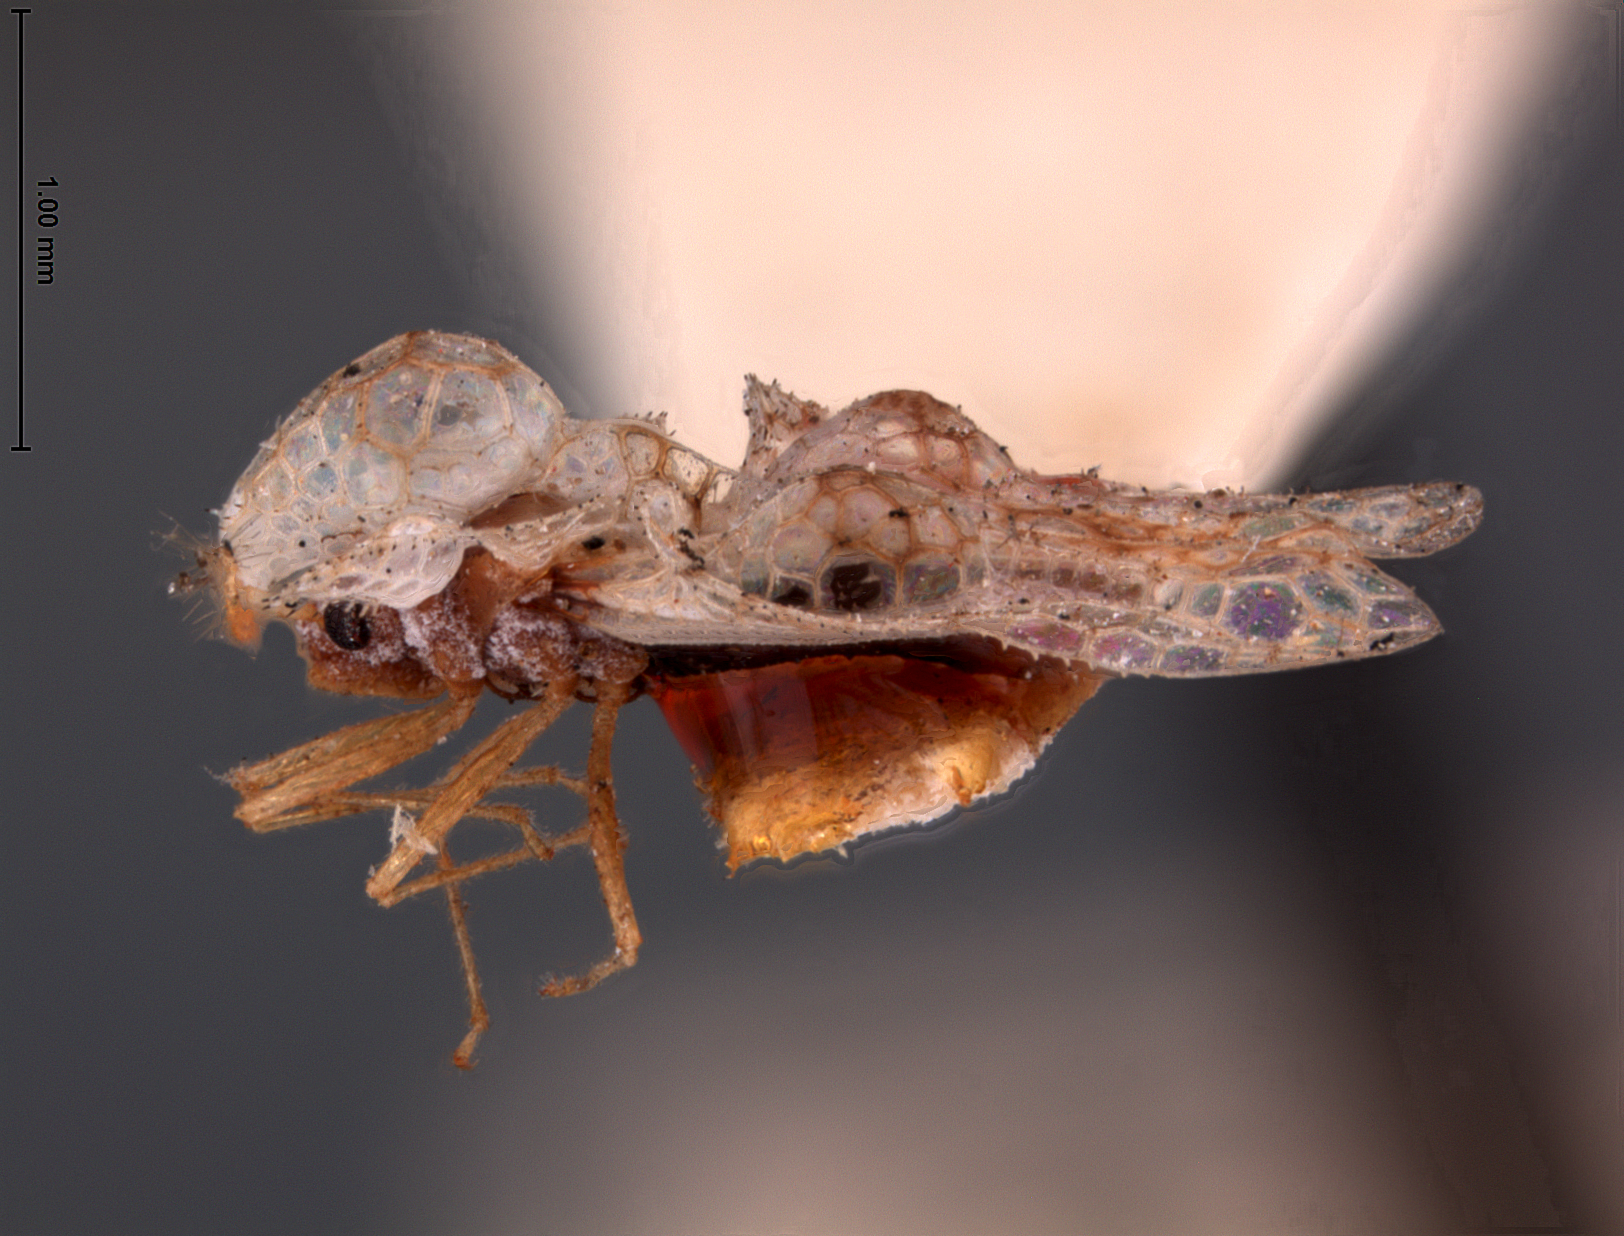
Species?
Corythucha heteromelecola
